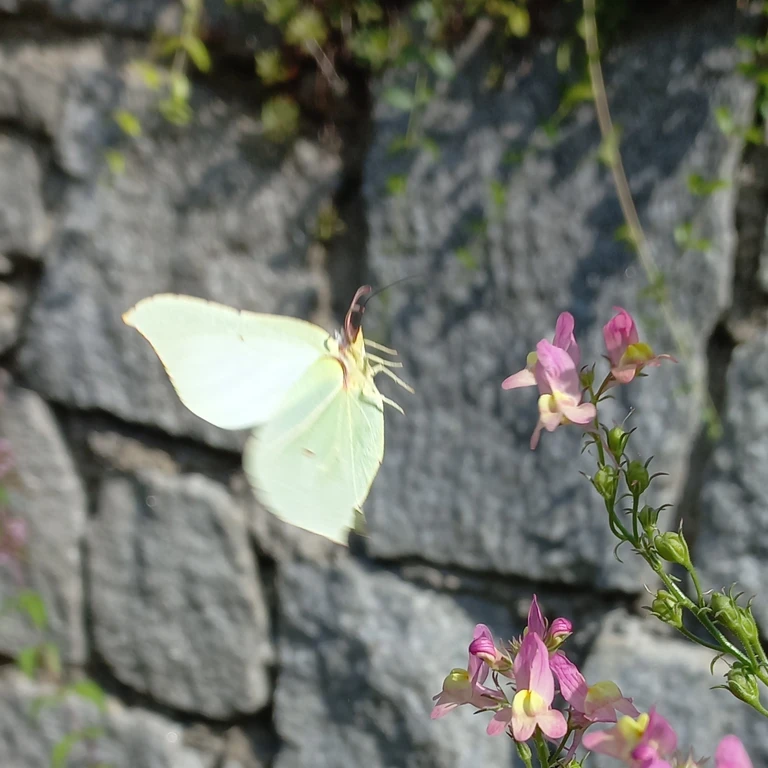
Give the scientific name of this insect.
Gonepteryx rhamni
